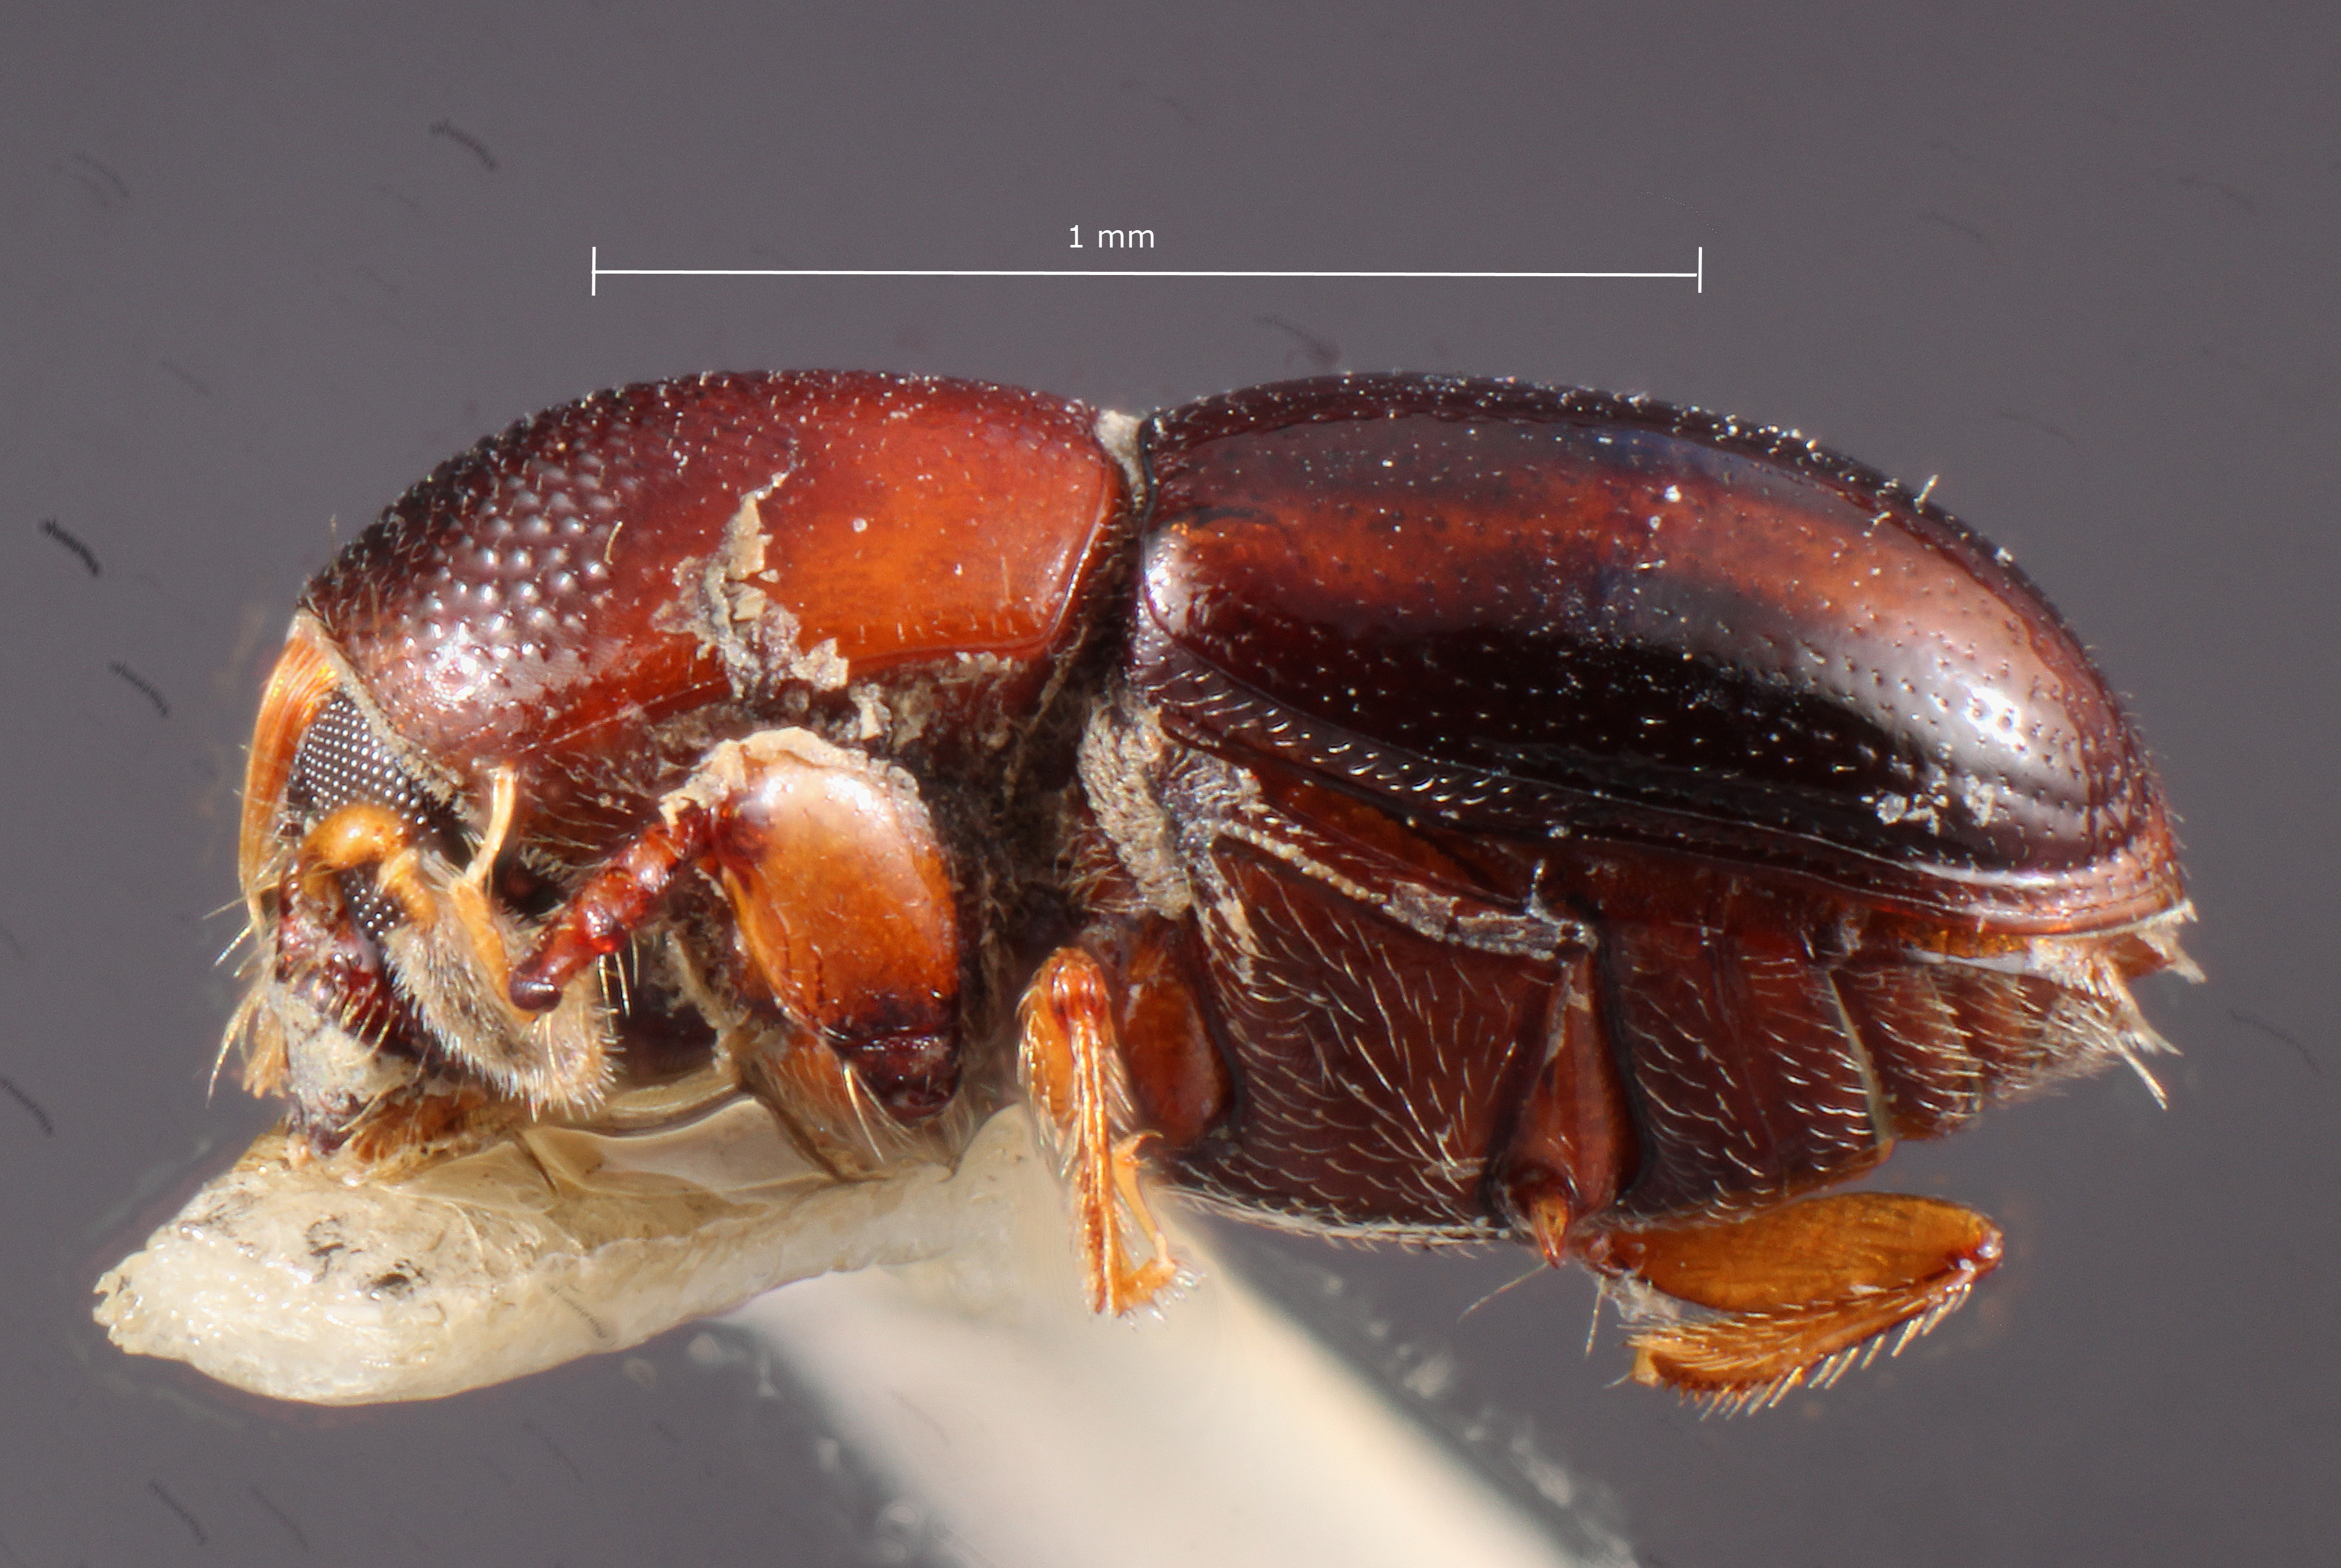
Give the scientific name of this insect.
Hexacolus swieteniae
